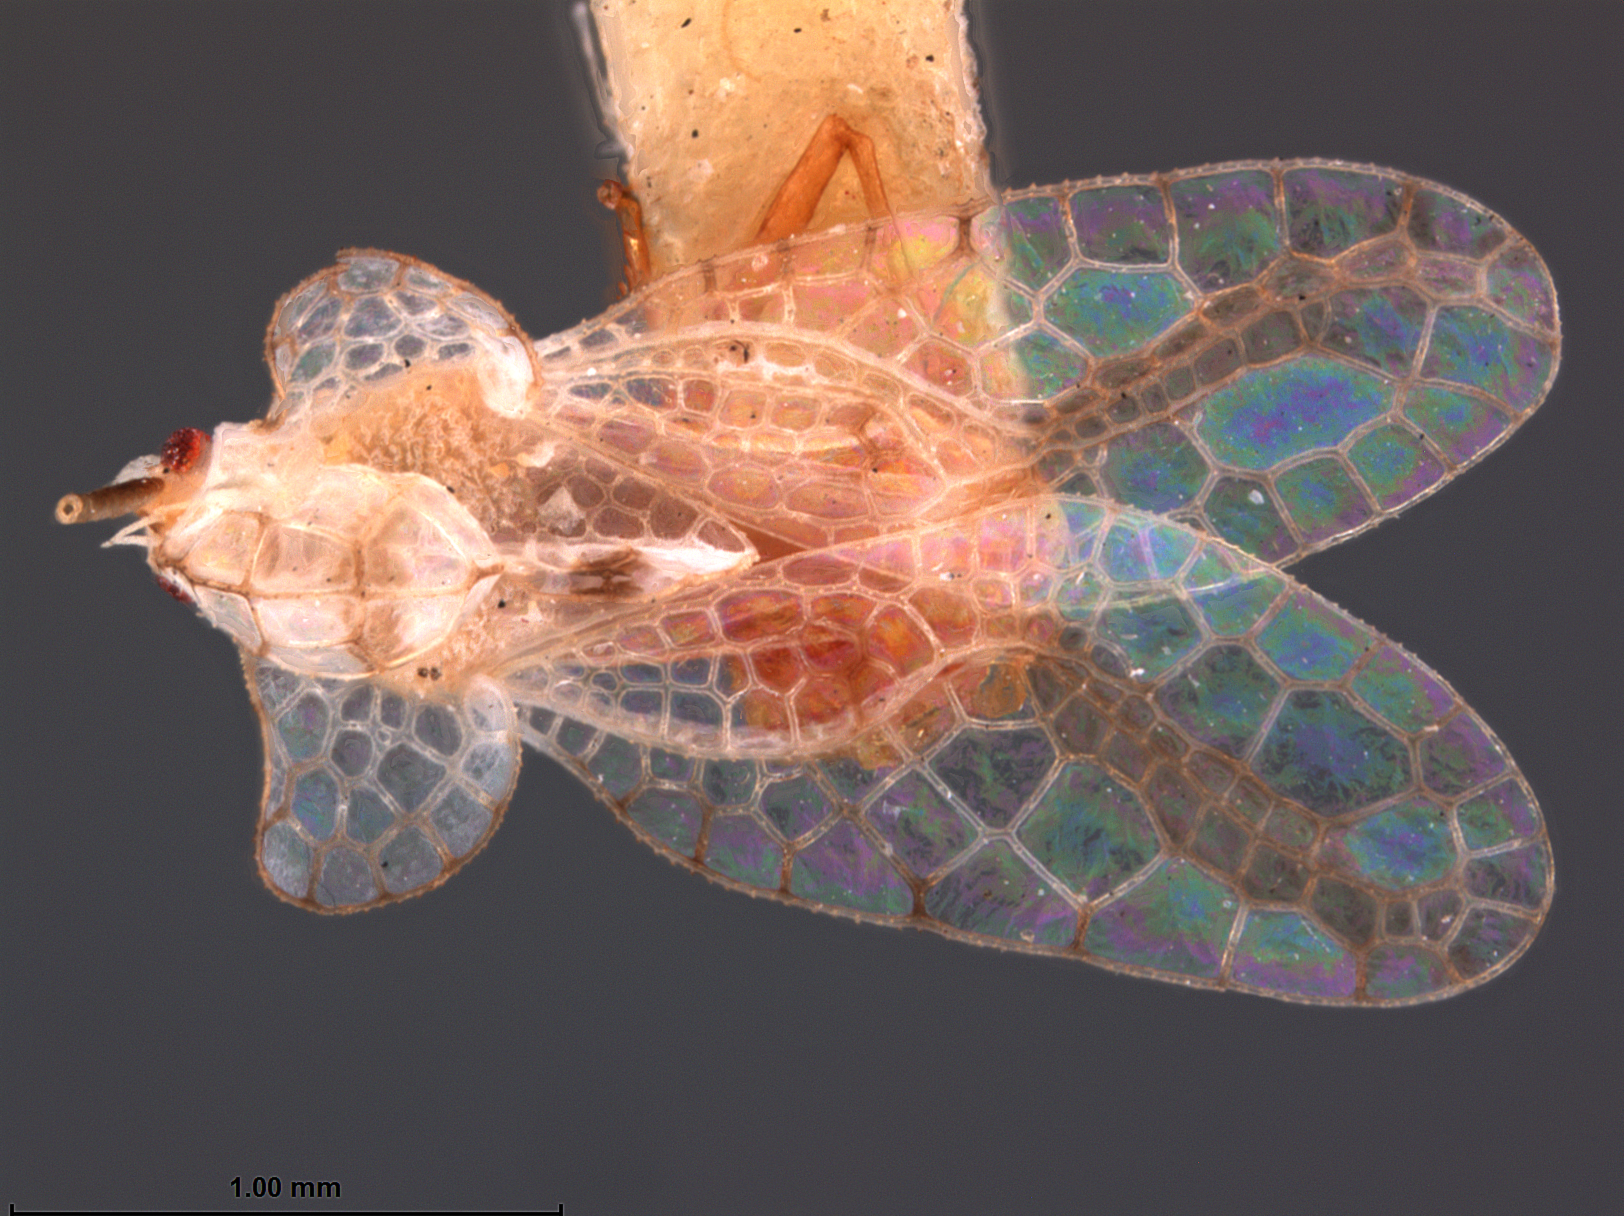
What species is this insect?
Leptopharsa cubana
